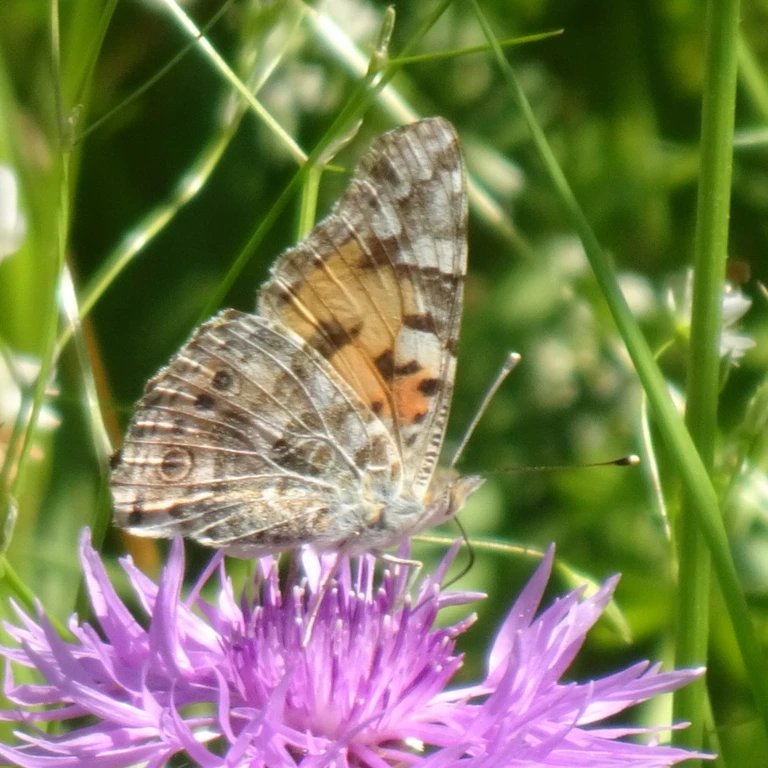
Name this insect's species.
Vanessa cardui
